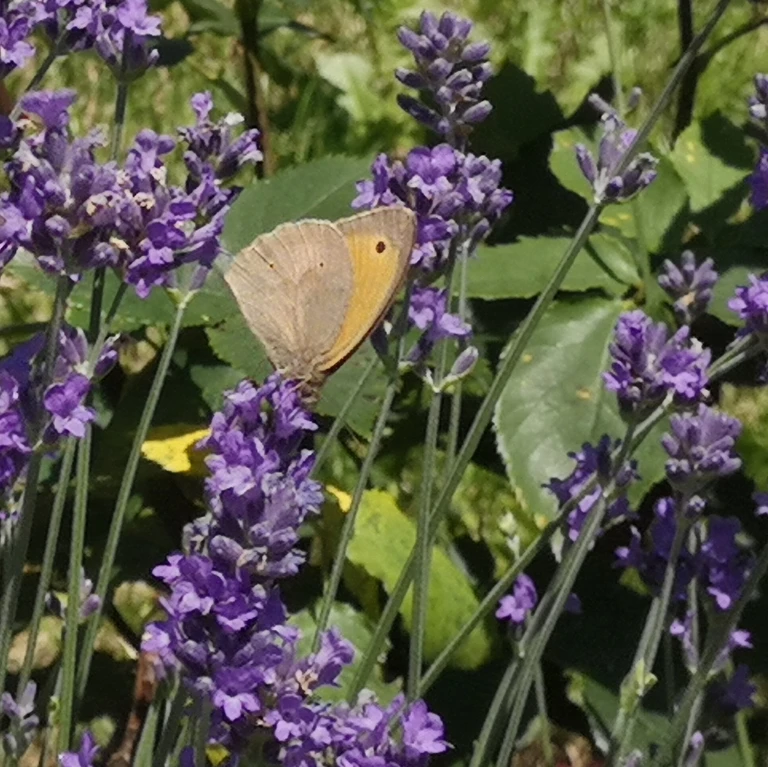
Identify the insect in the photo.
Maniola jurtina
